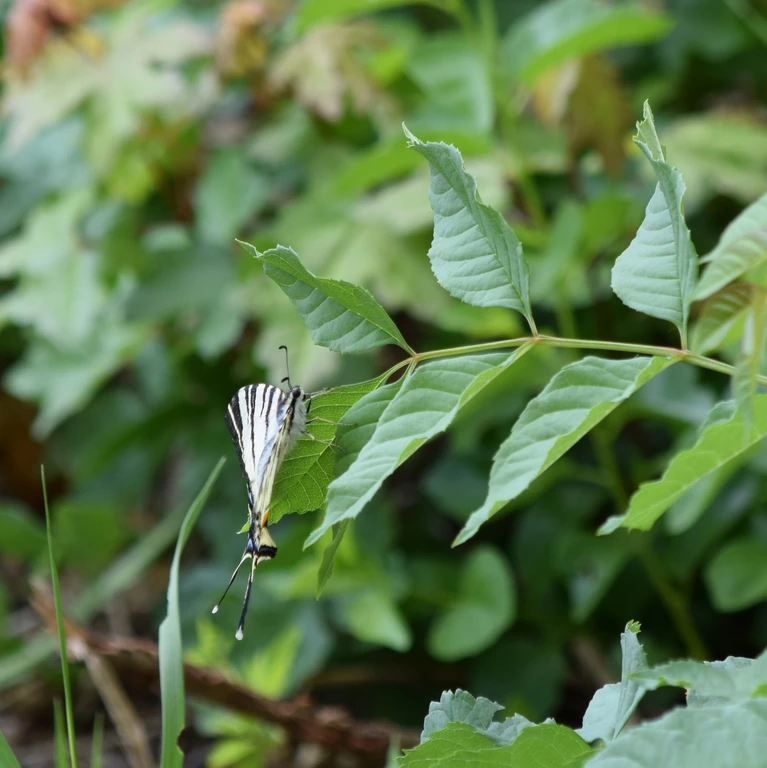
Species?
Iphiclides podalirius
